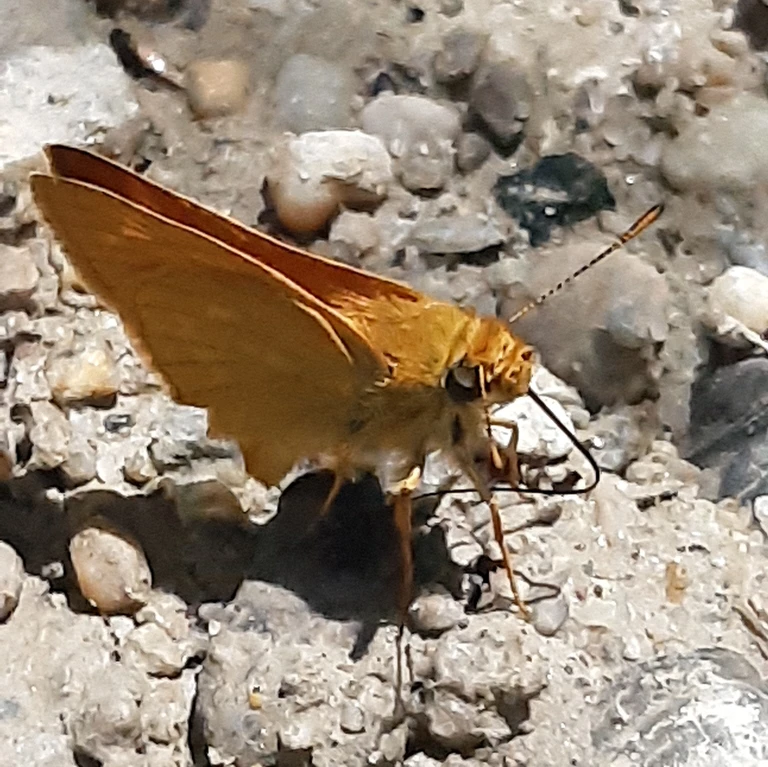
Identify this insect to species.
Ochlodes sylvanus (also Ochlodes venata)
